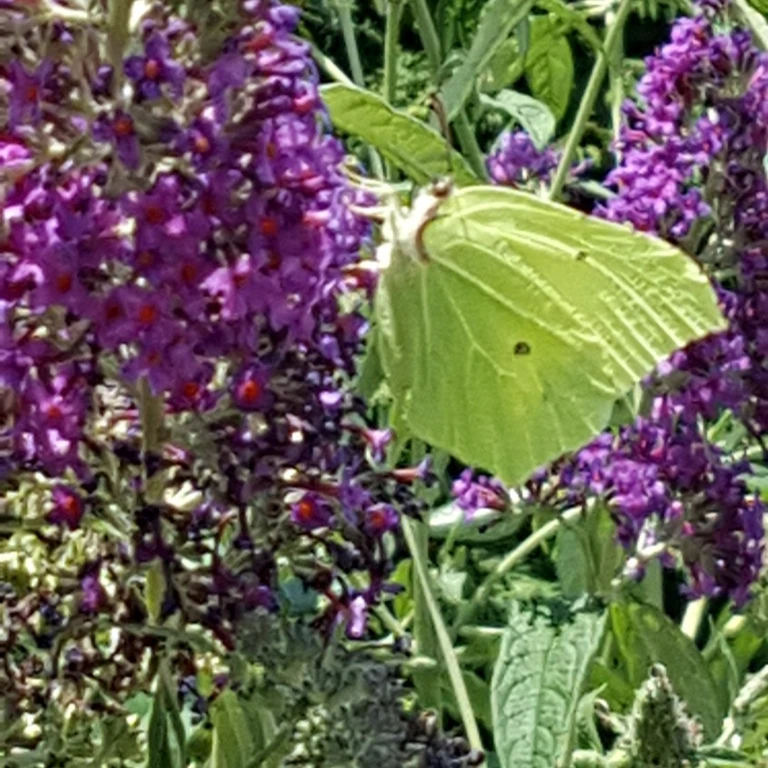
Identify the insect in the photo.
Gonepteryx rhamni
